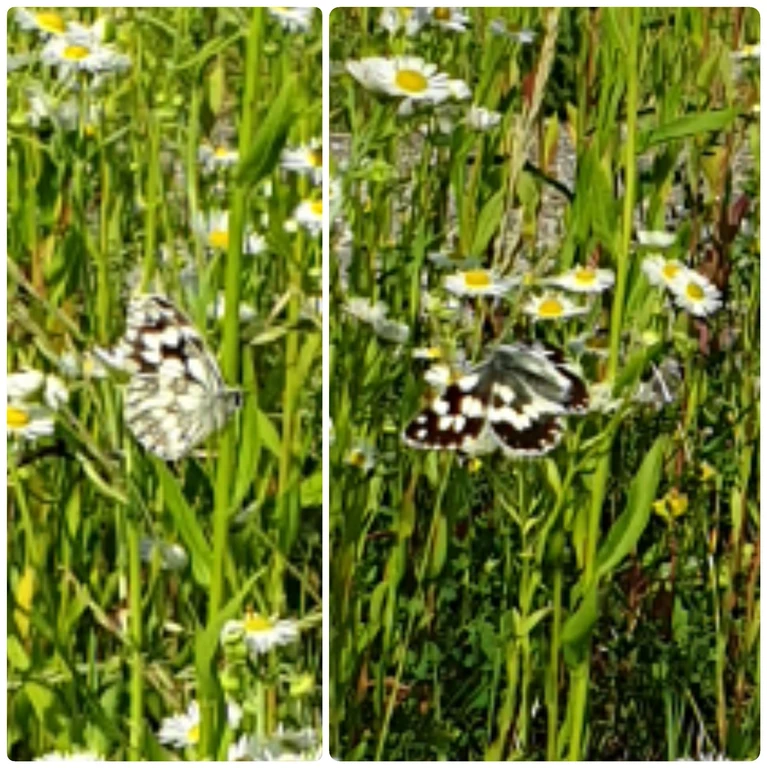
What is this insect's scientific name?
Melanargia galathea
